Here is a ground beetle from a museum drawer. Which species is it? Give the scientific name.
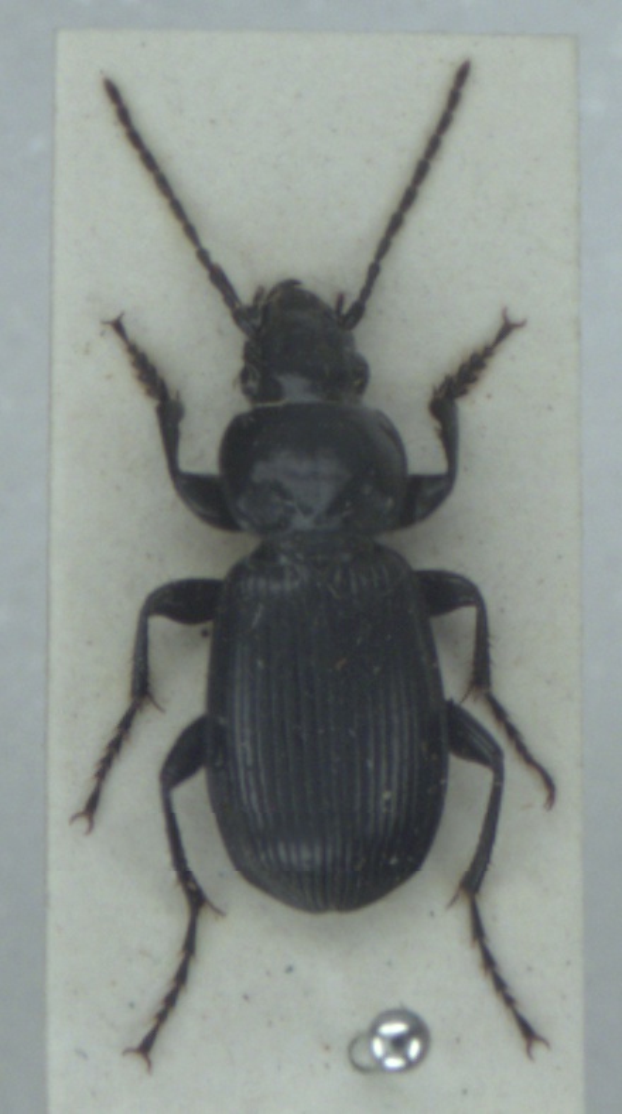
Pterostichus aethiops
